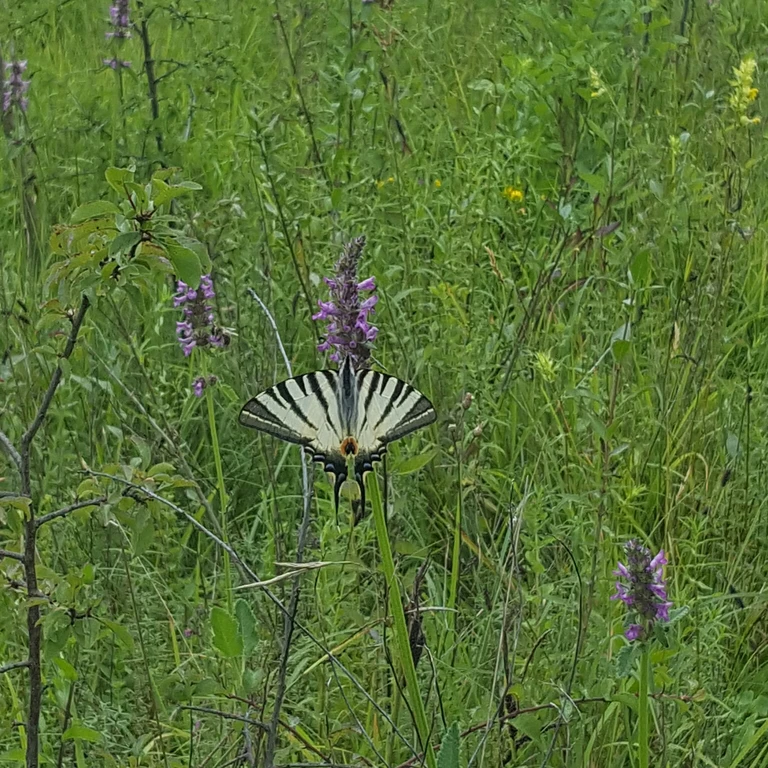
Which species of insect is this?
Iphiclides podalirius
